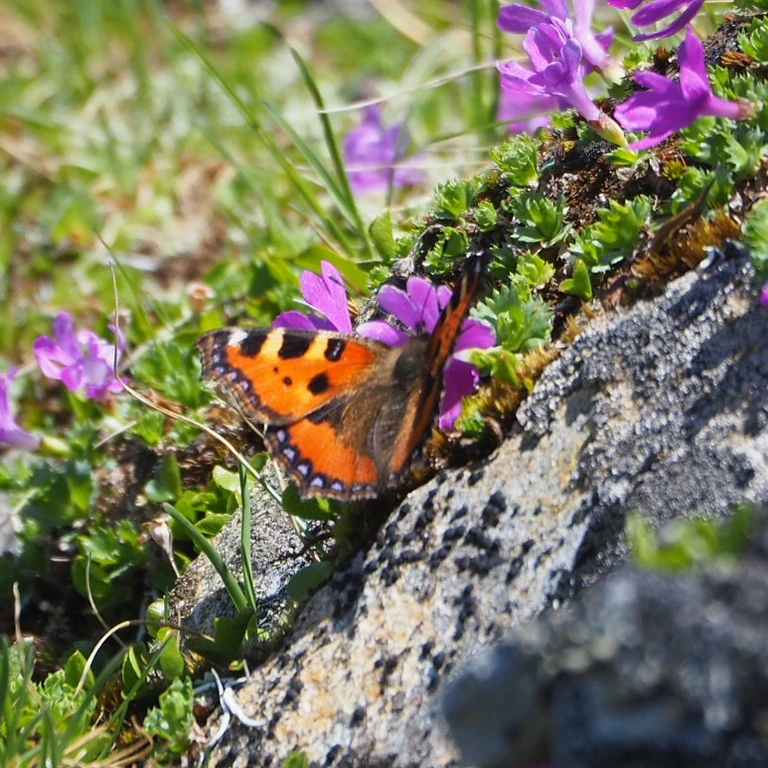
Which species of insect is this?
Aglais urticae
